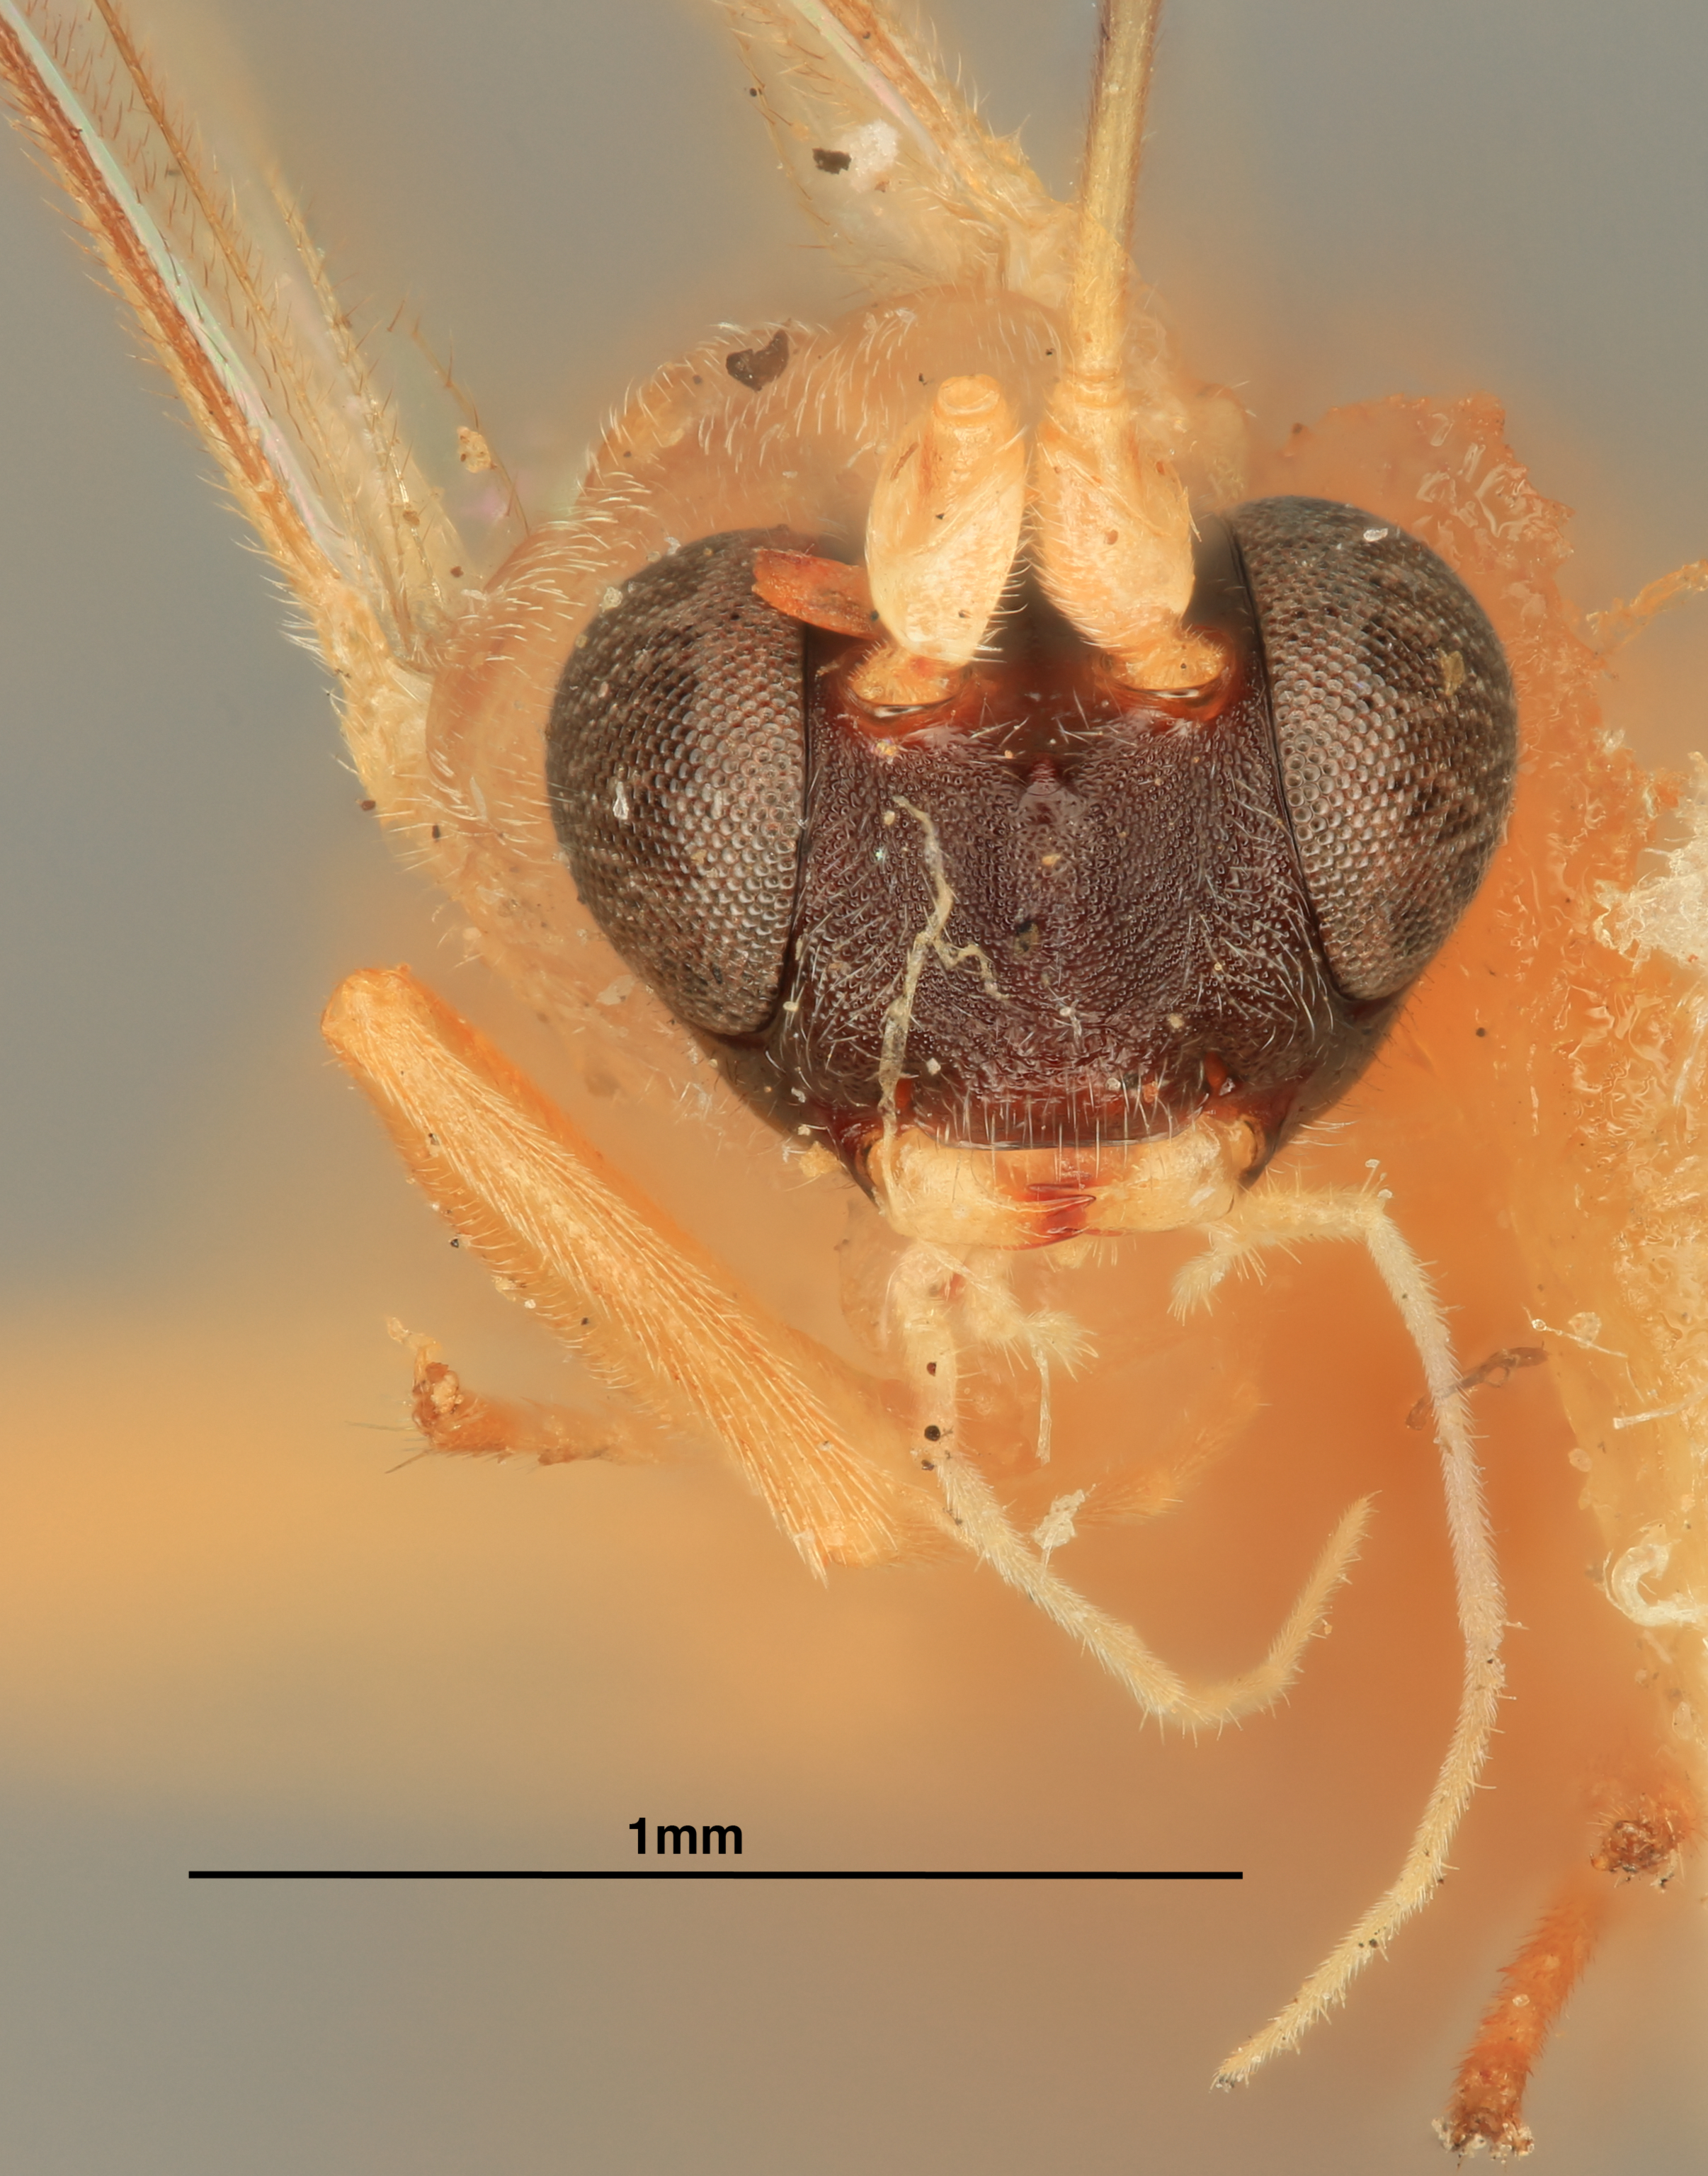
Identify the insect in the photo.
Diaglyptidea roepkei
